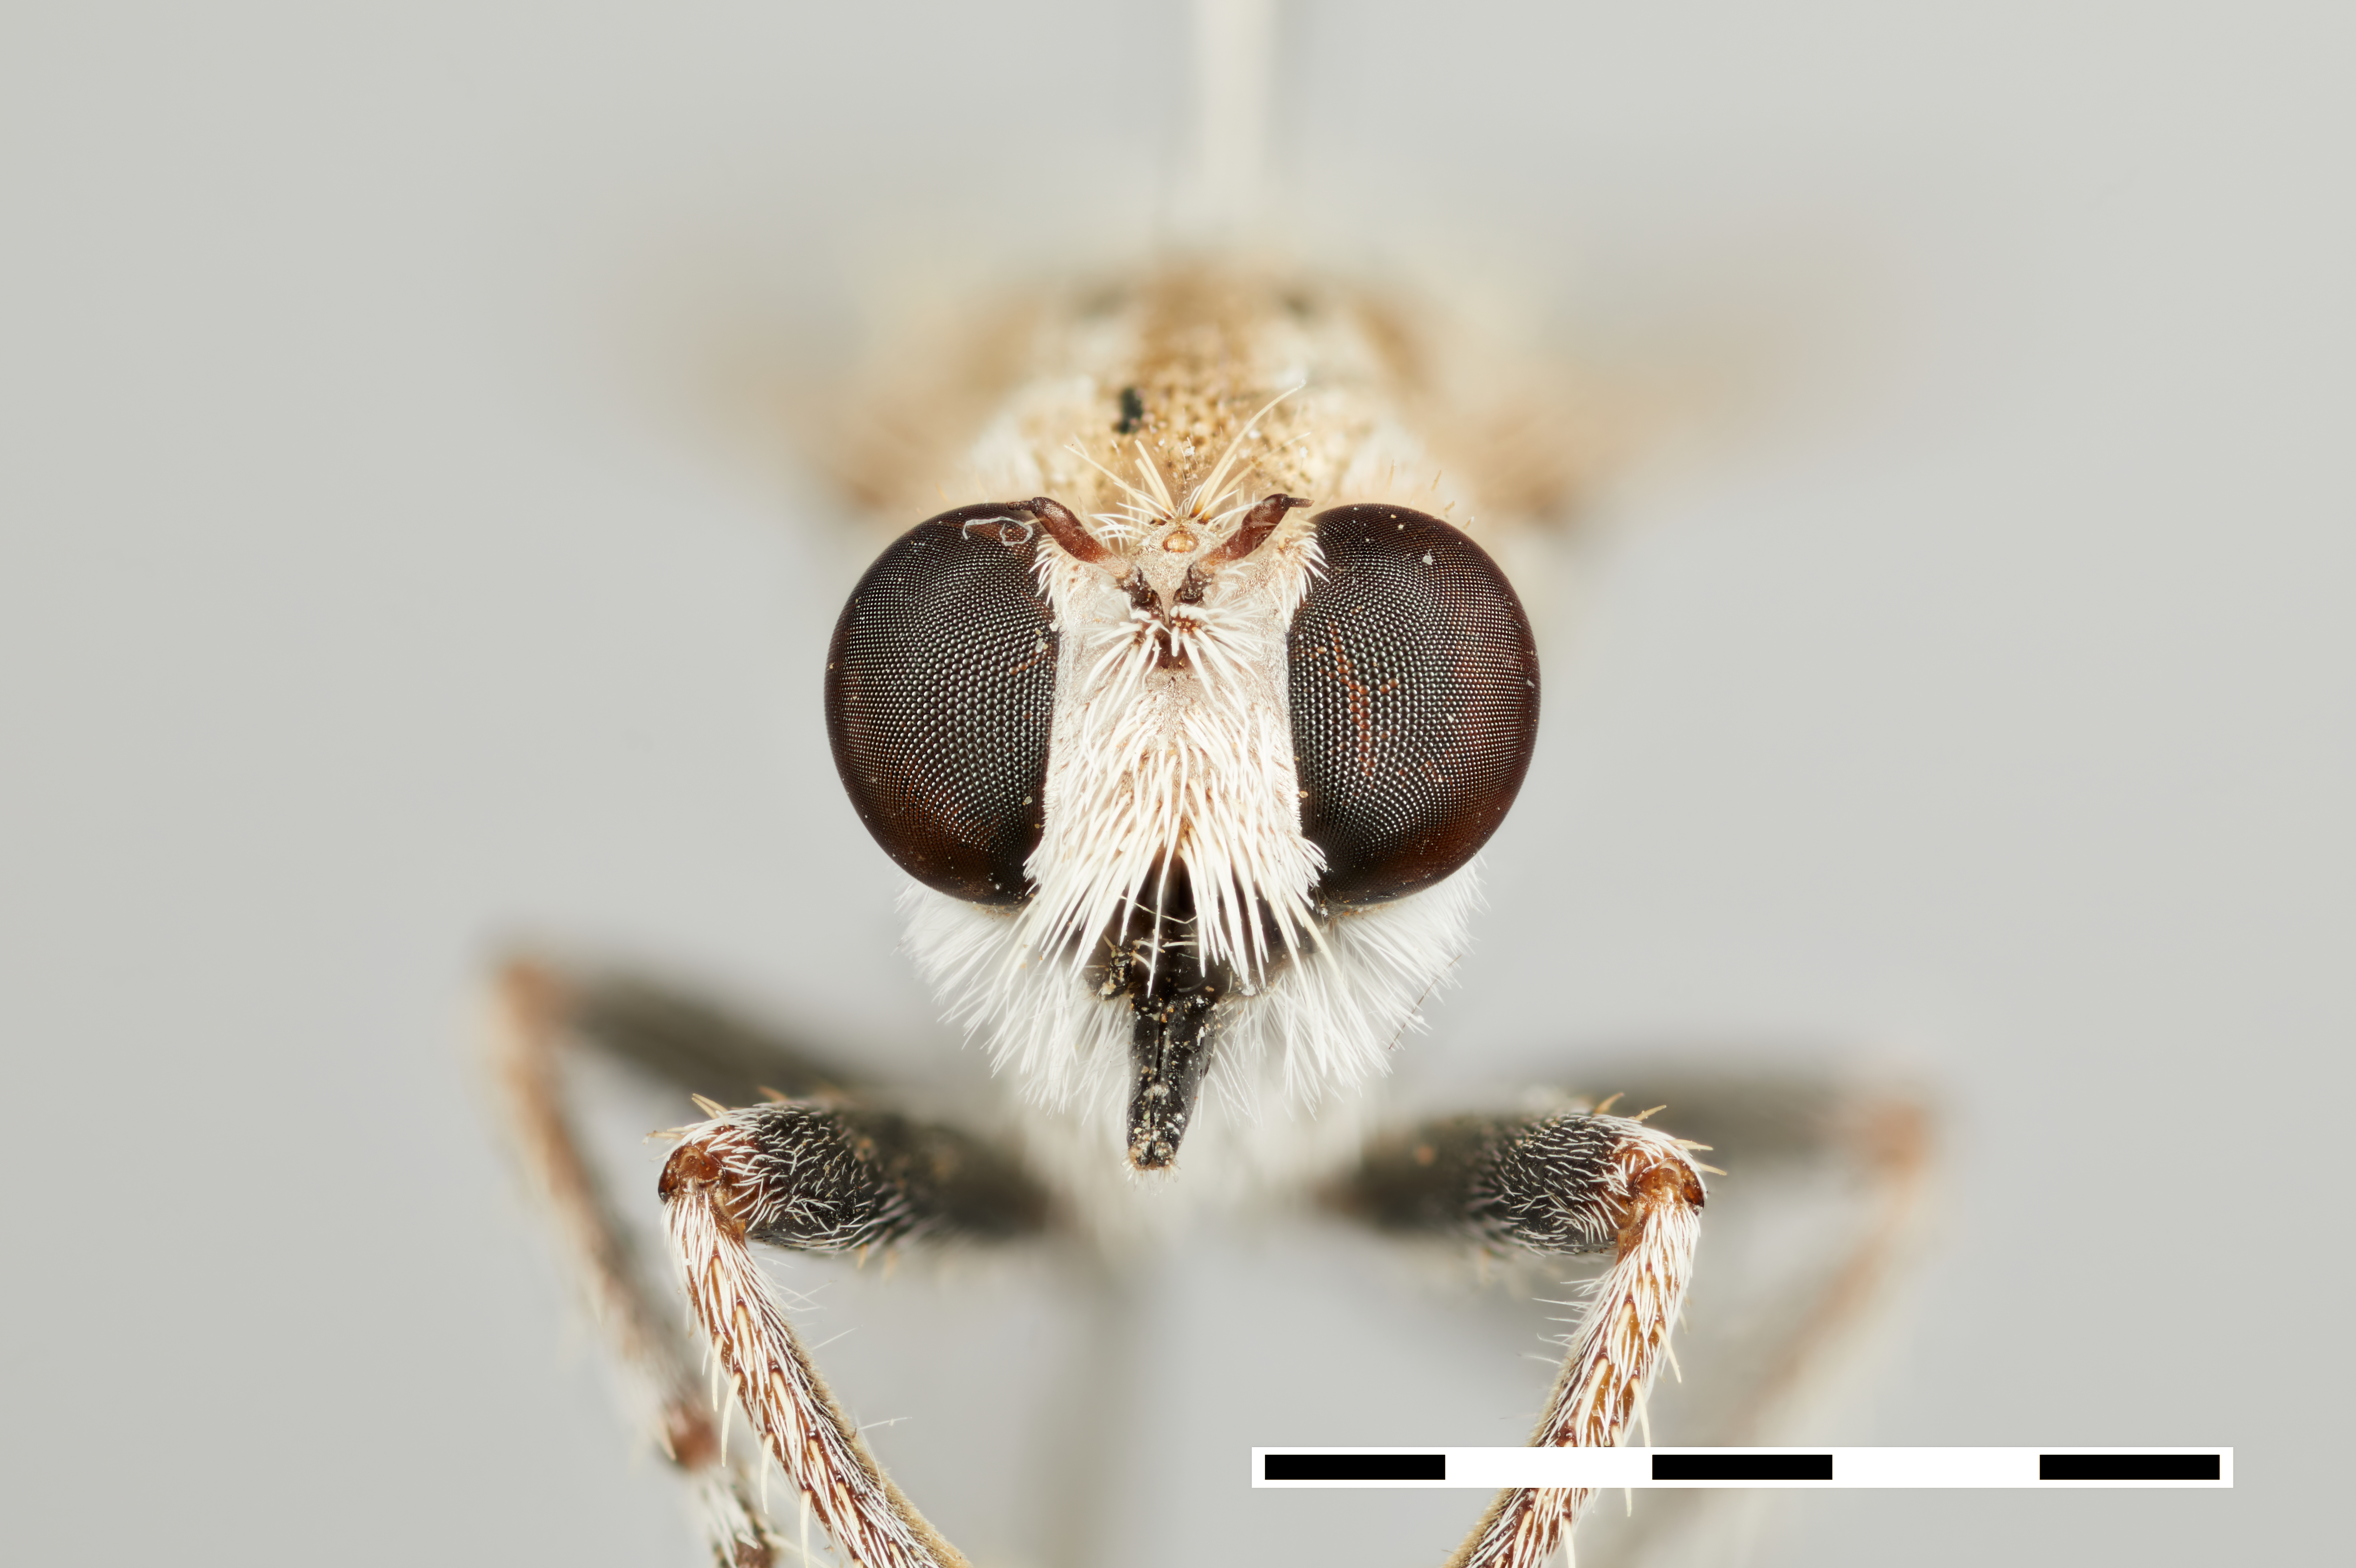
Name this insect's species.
Remotomyia brunales
